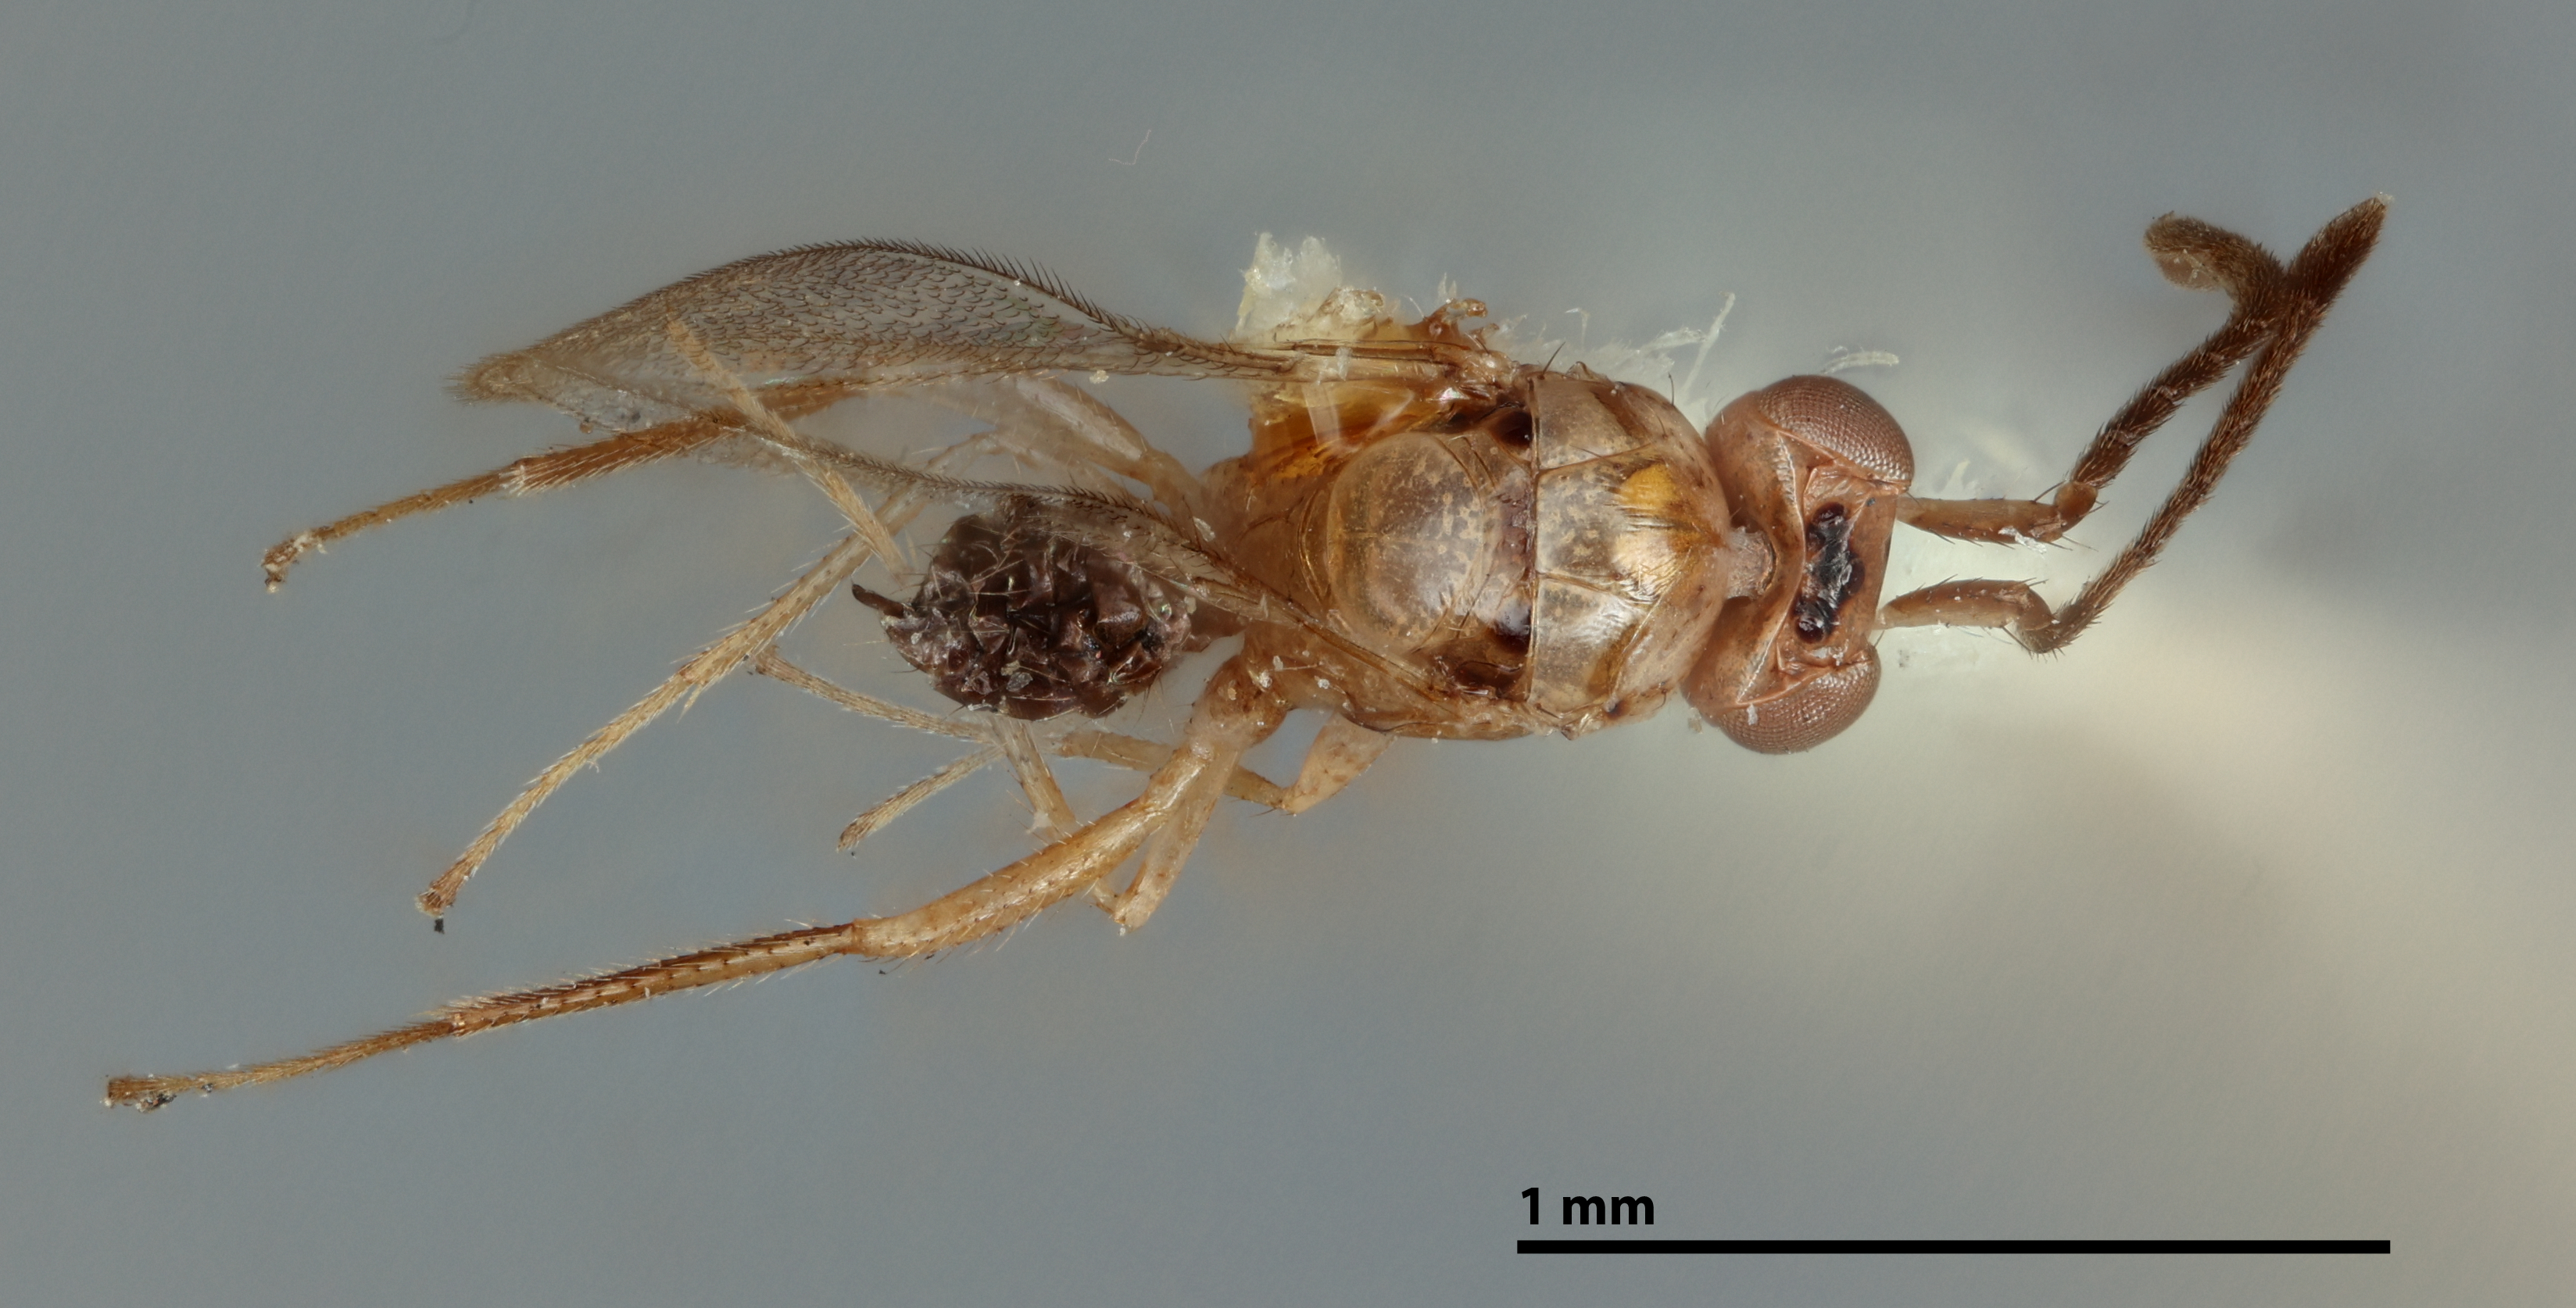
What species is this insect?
Gonatocerus trigutattus
